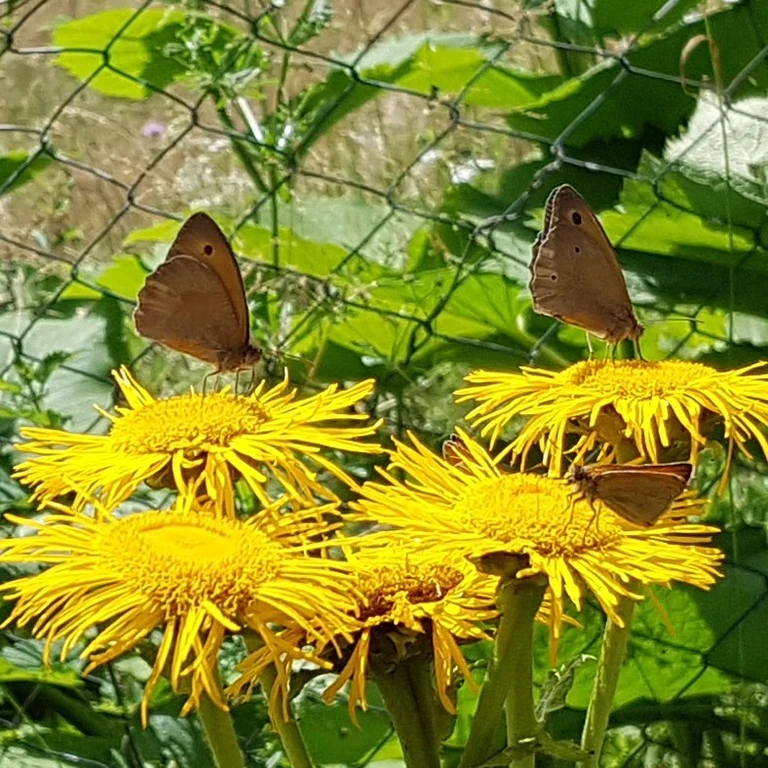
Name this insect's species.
Maniola jurtina
